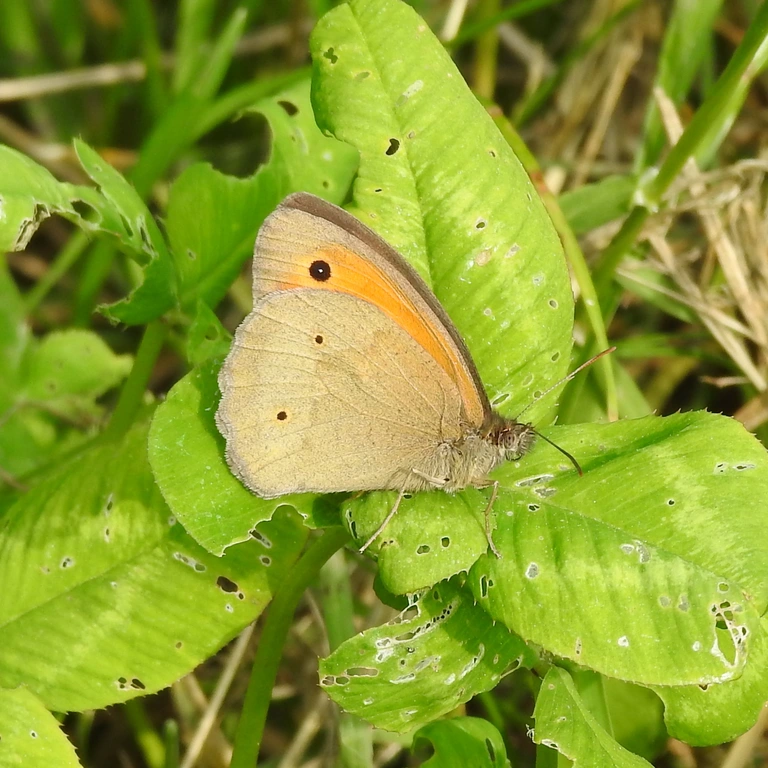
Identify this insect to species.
Maniola jurtina
